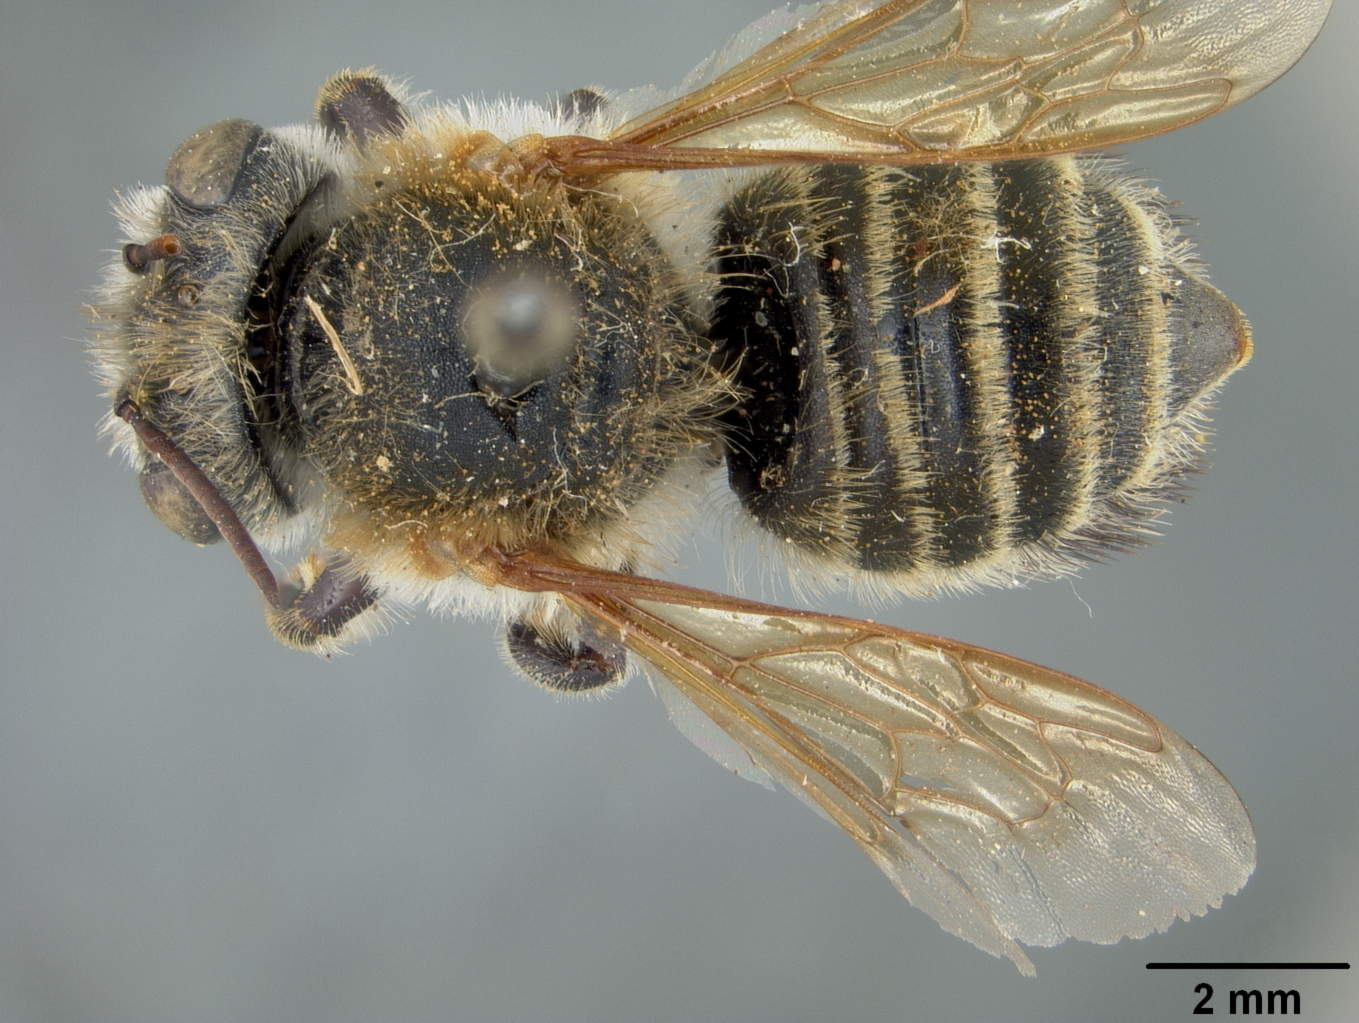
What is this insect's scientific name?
Megachile viator
